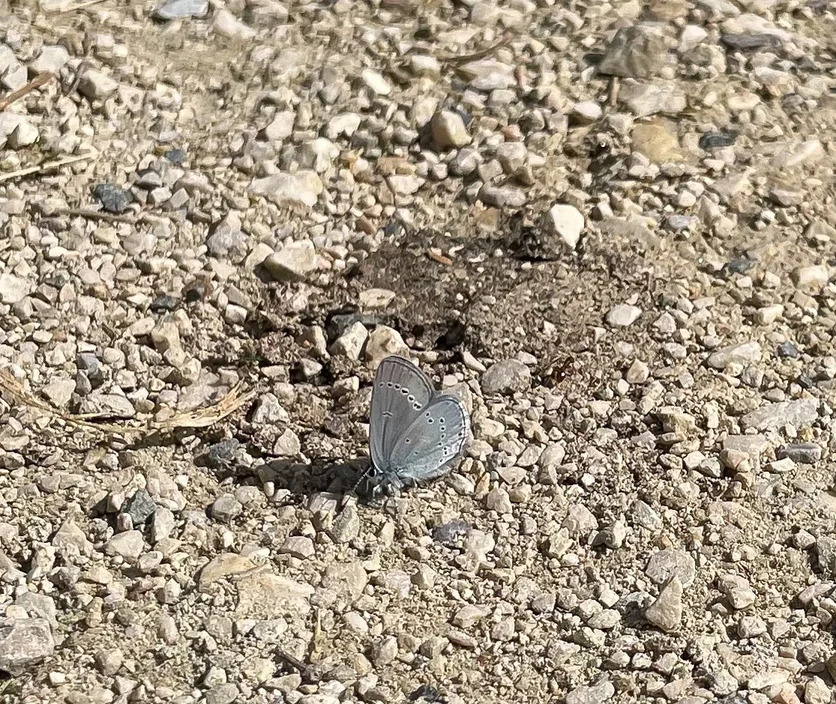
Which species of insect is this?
Cupido minimus
